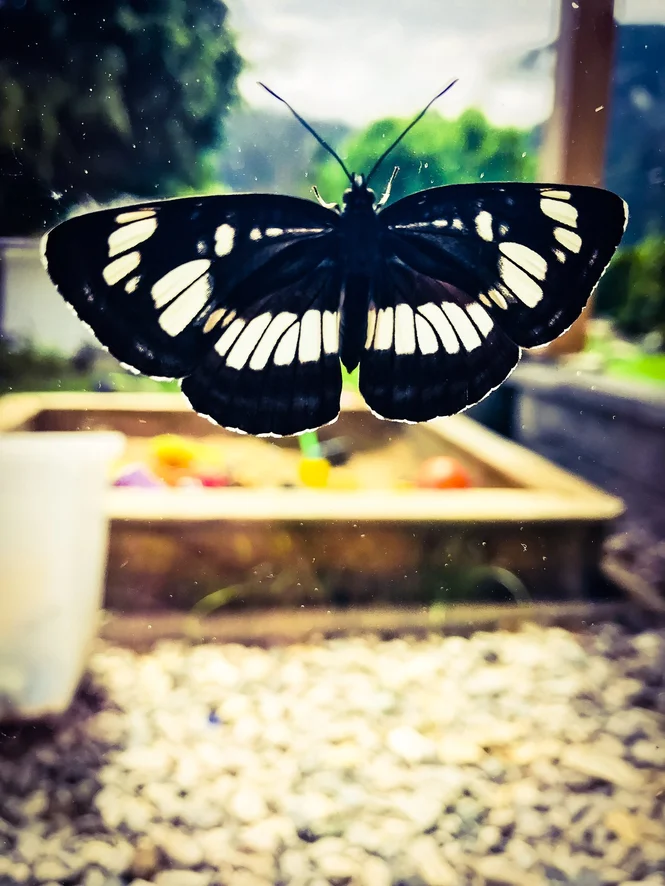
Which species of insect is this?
Neptis rivularis
